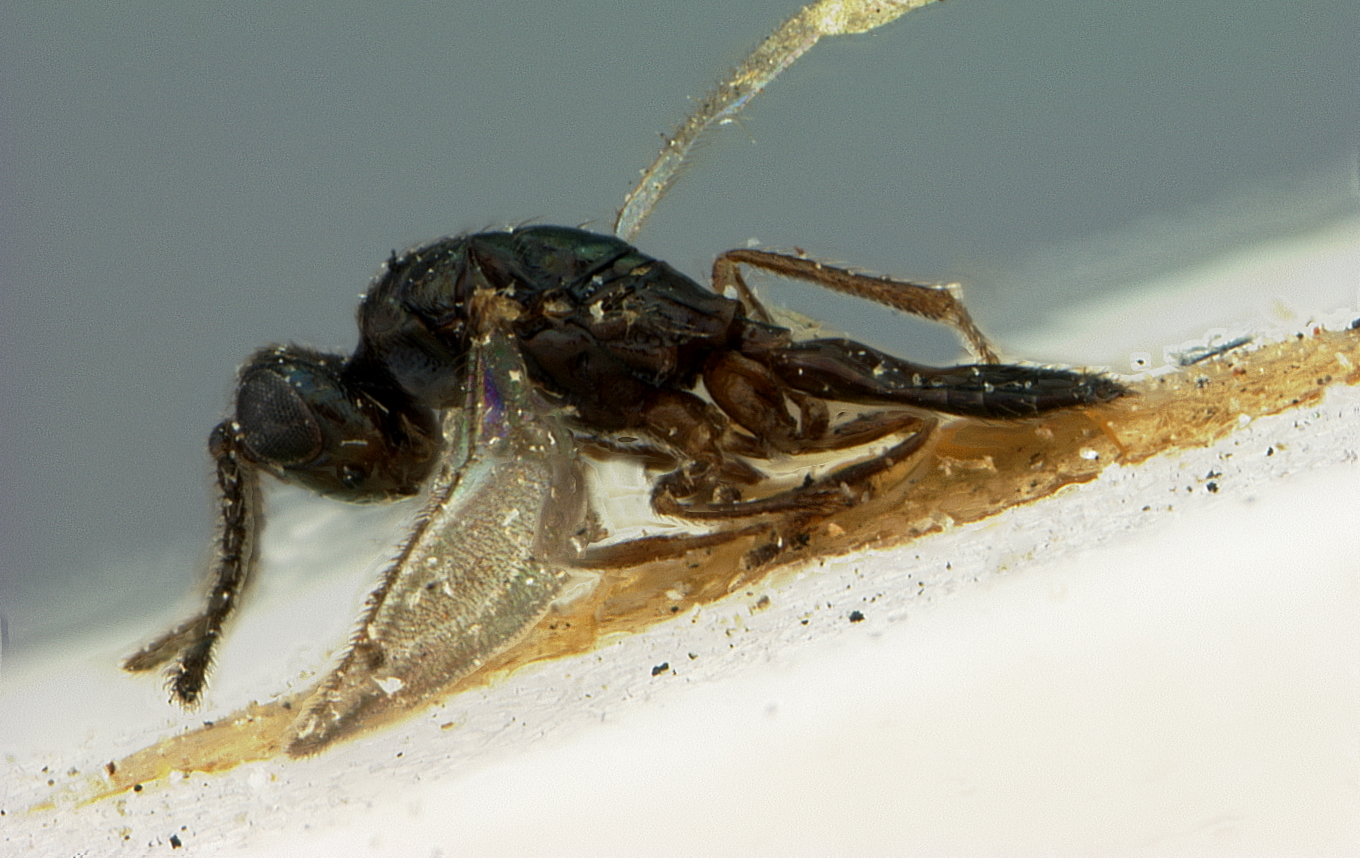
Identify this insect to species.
Toxeuma affinis
